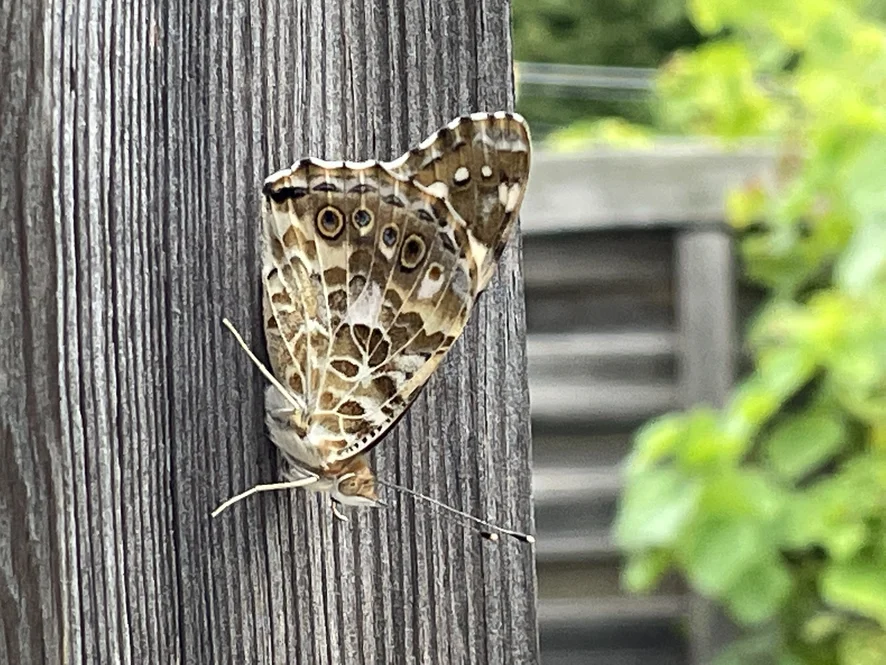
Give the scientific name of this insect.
Vanessa cardui
